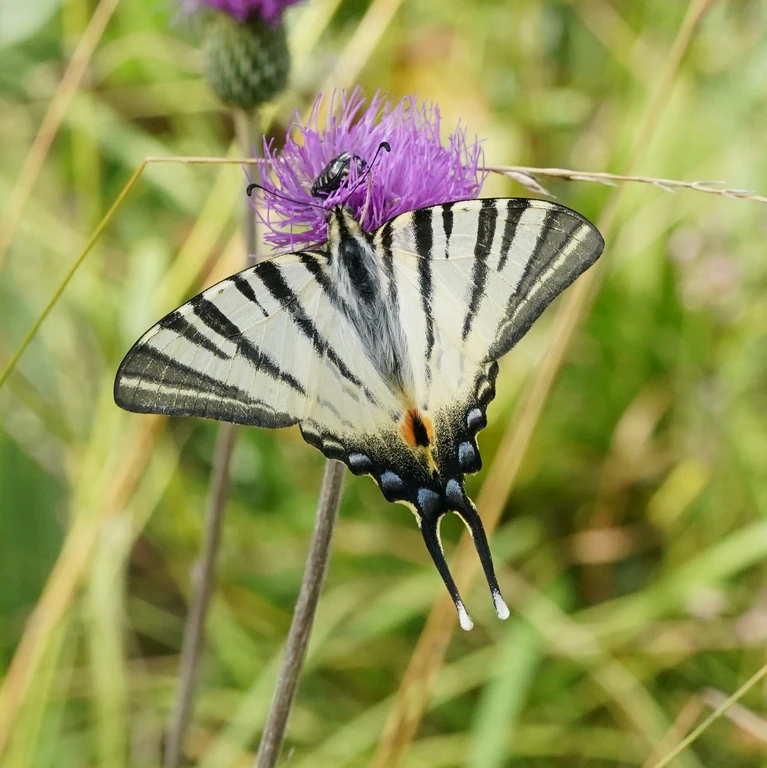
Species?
Iphiclides podalirius
